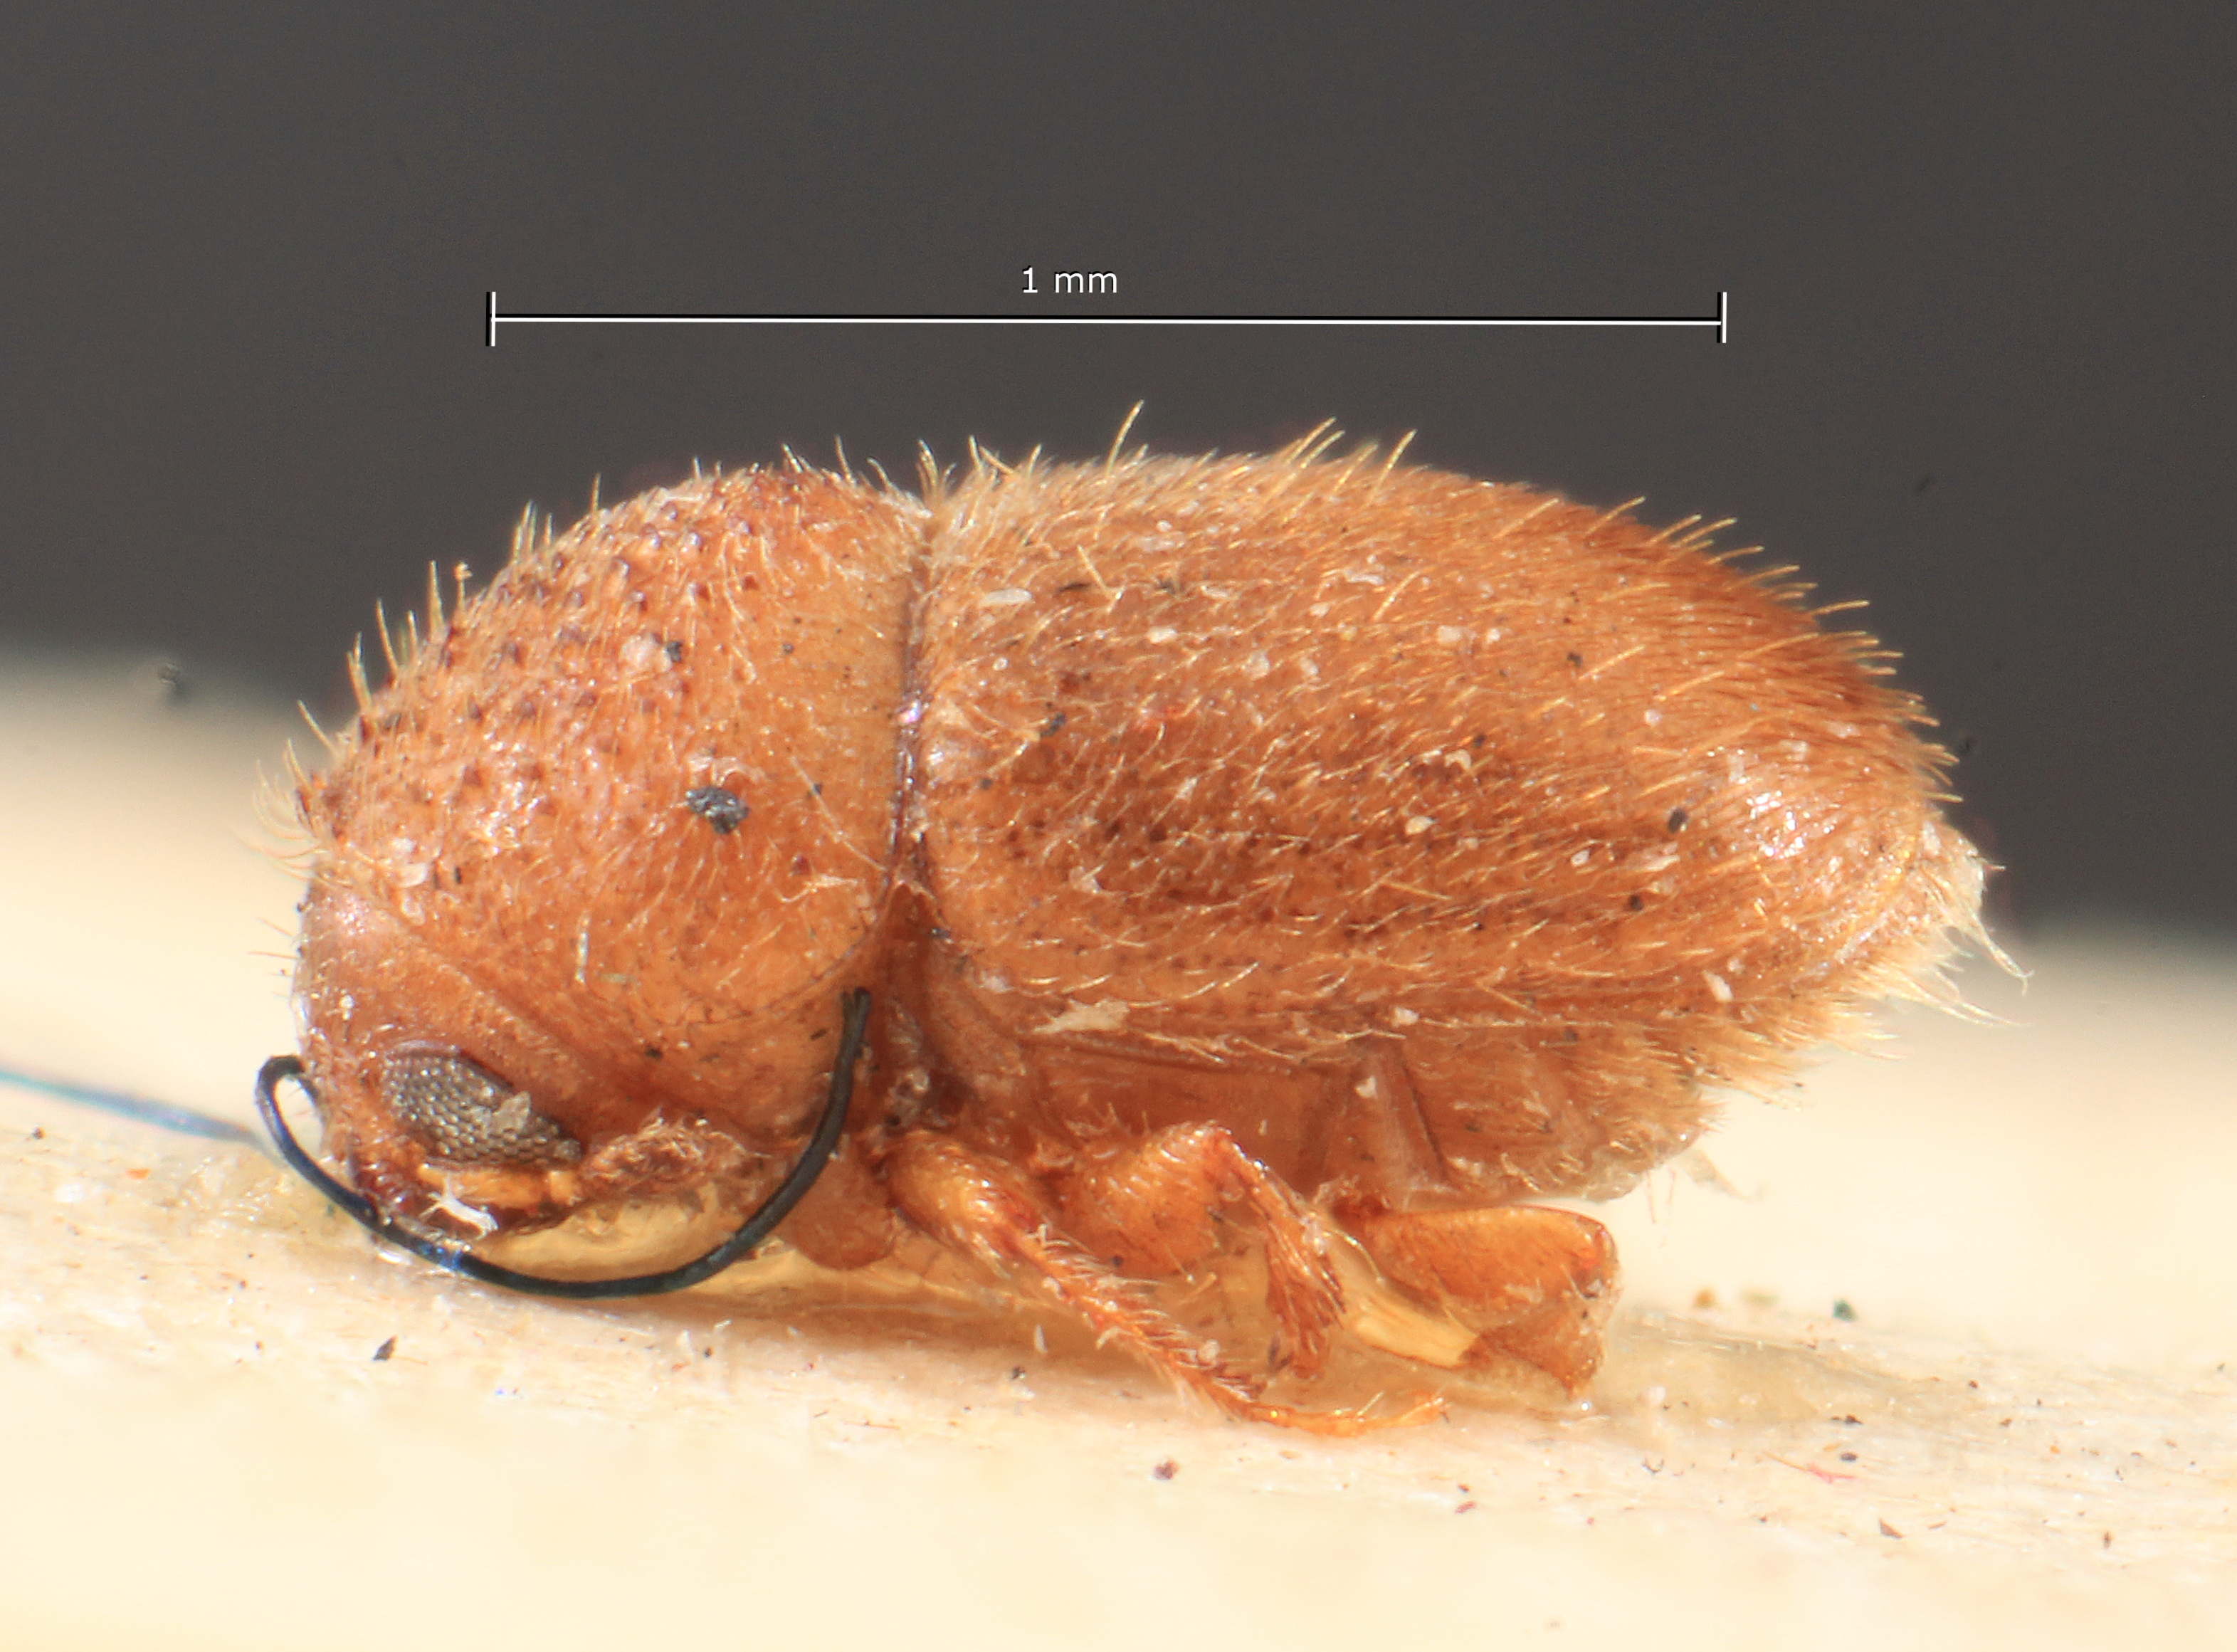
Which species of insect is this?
Cryphalus angustior
